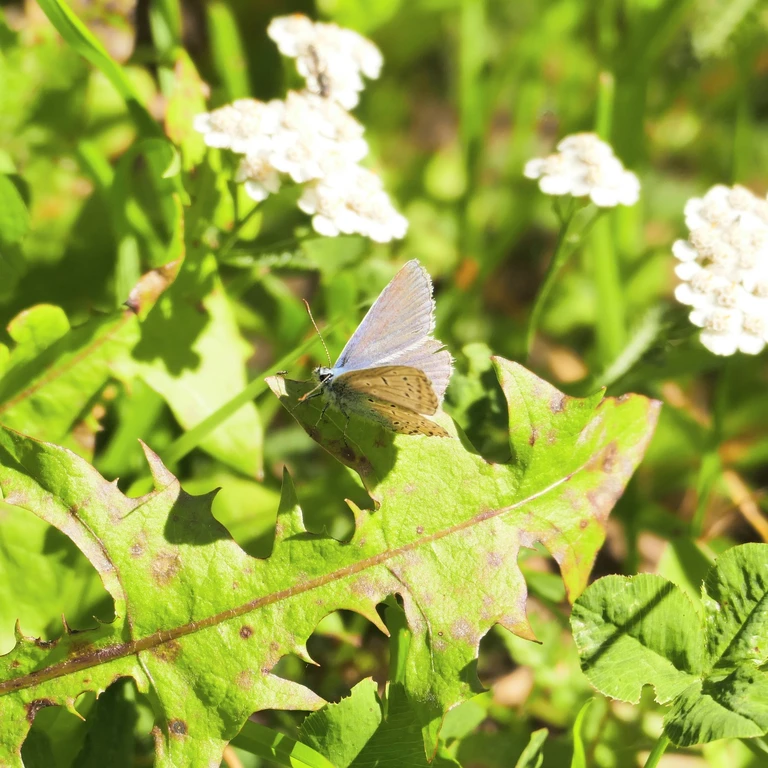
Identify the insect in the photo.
Polyommatus icarus
